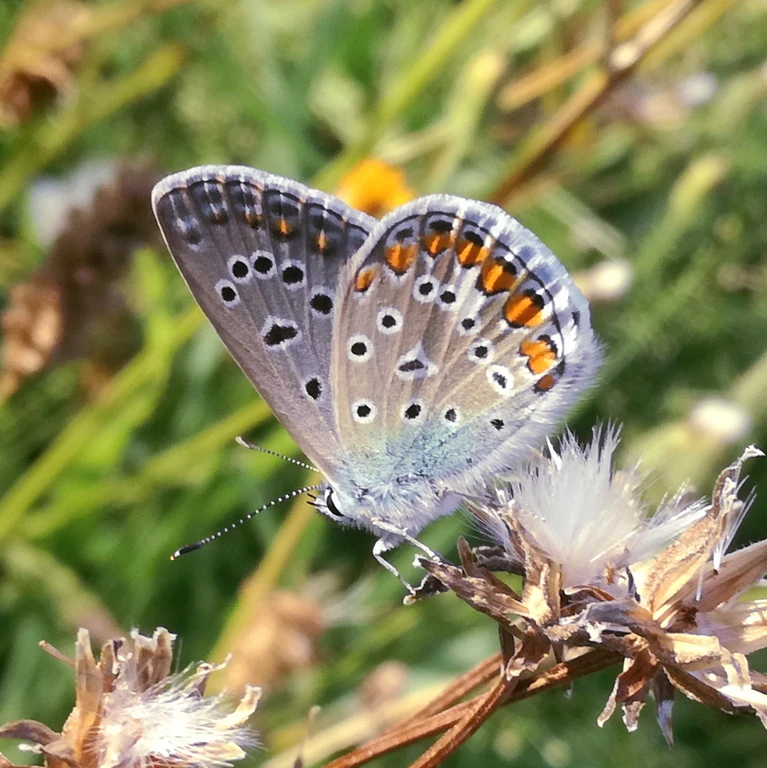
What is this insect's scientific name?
Polyommatus icarus
